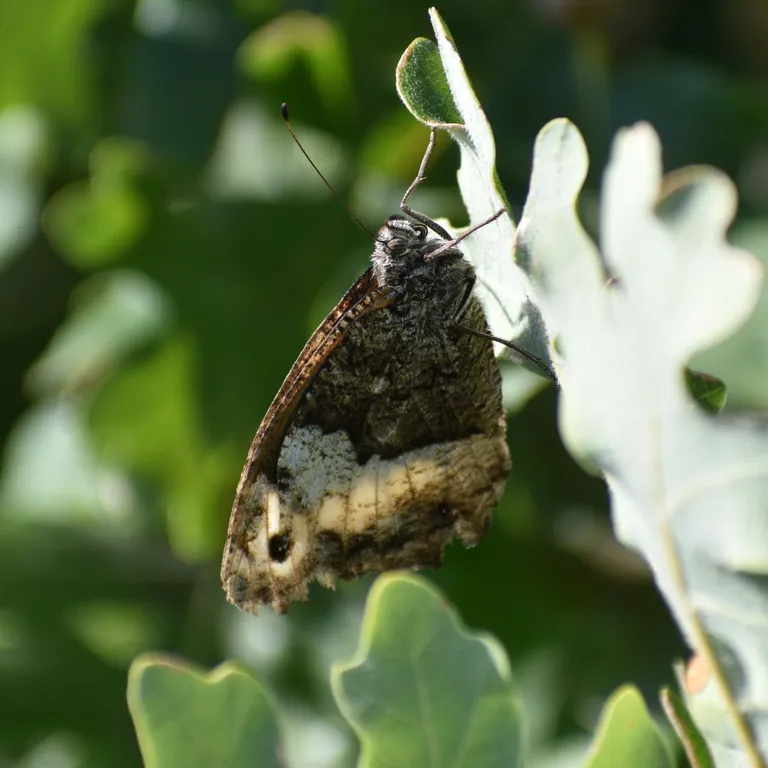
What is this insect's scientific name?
Hipparchia fagi
